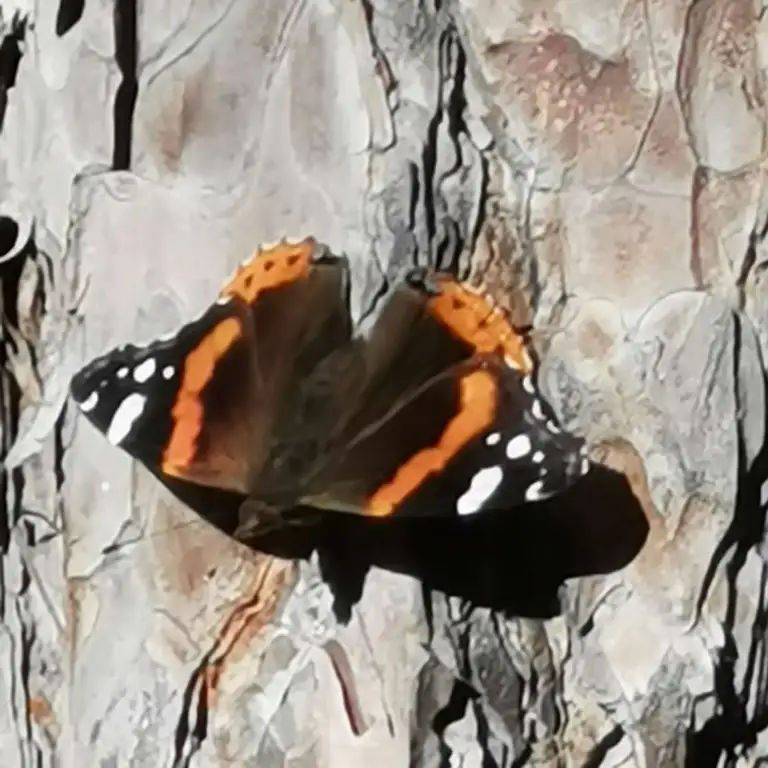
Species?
Vanessa atalanta
